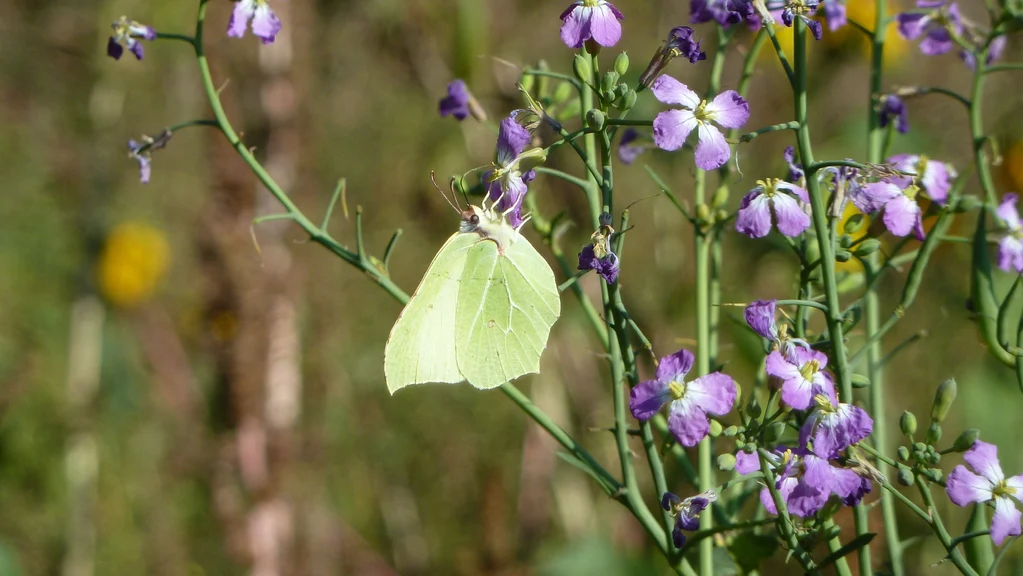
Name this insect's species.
Gonepteryx rhamni
